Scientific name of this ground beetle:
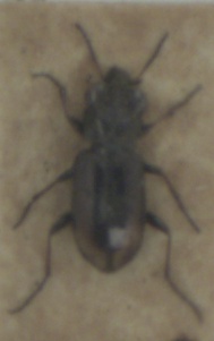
Notiophilus biguttatus
